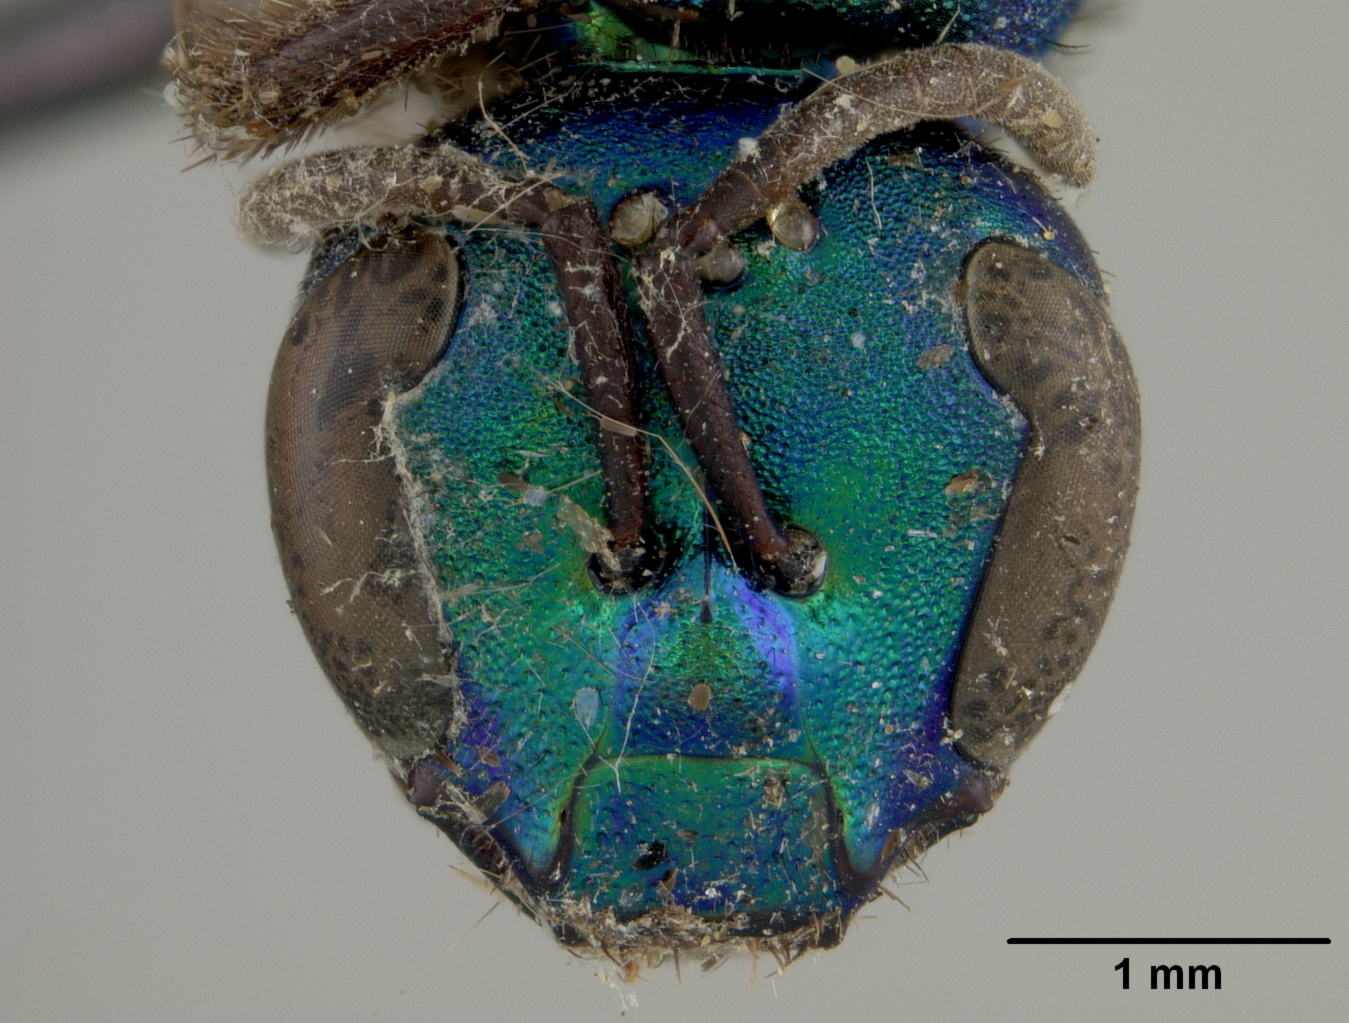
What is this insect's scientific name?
Augochlora buscki
